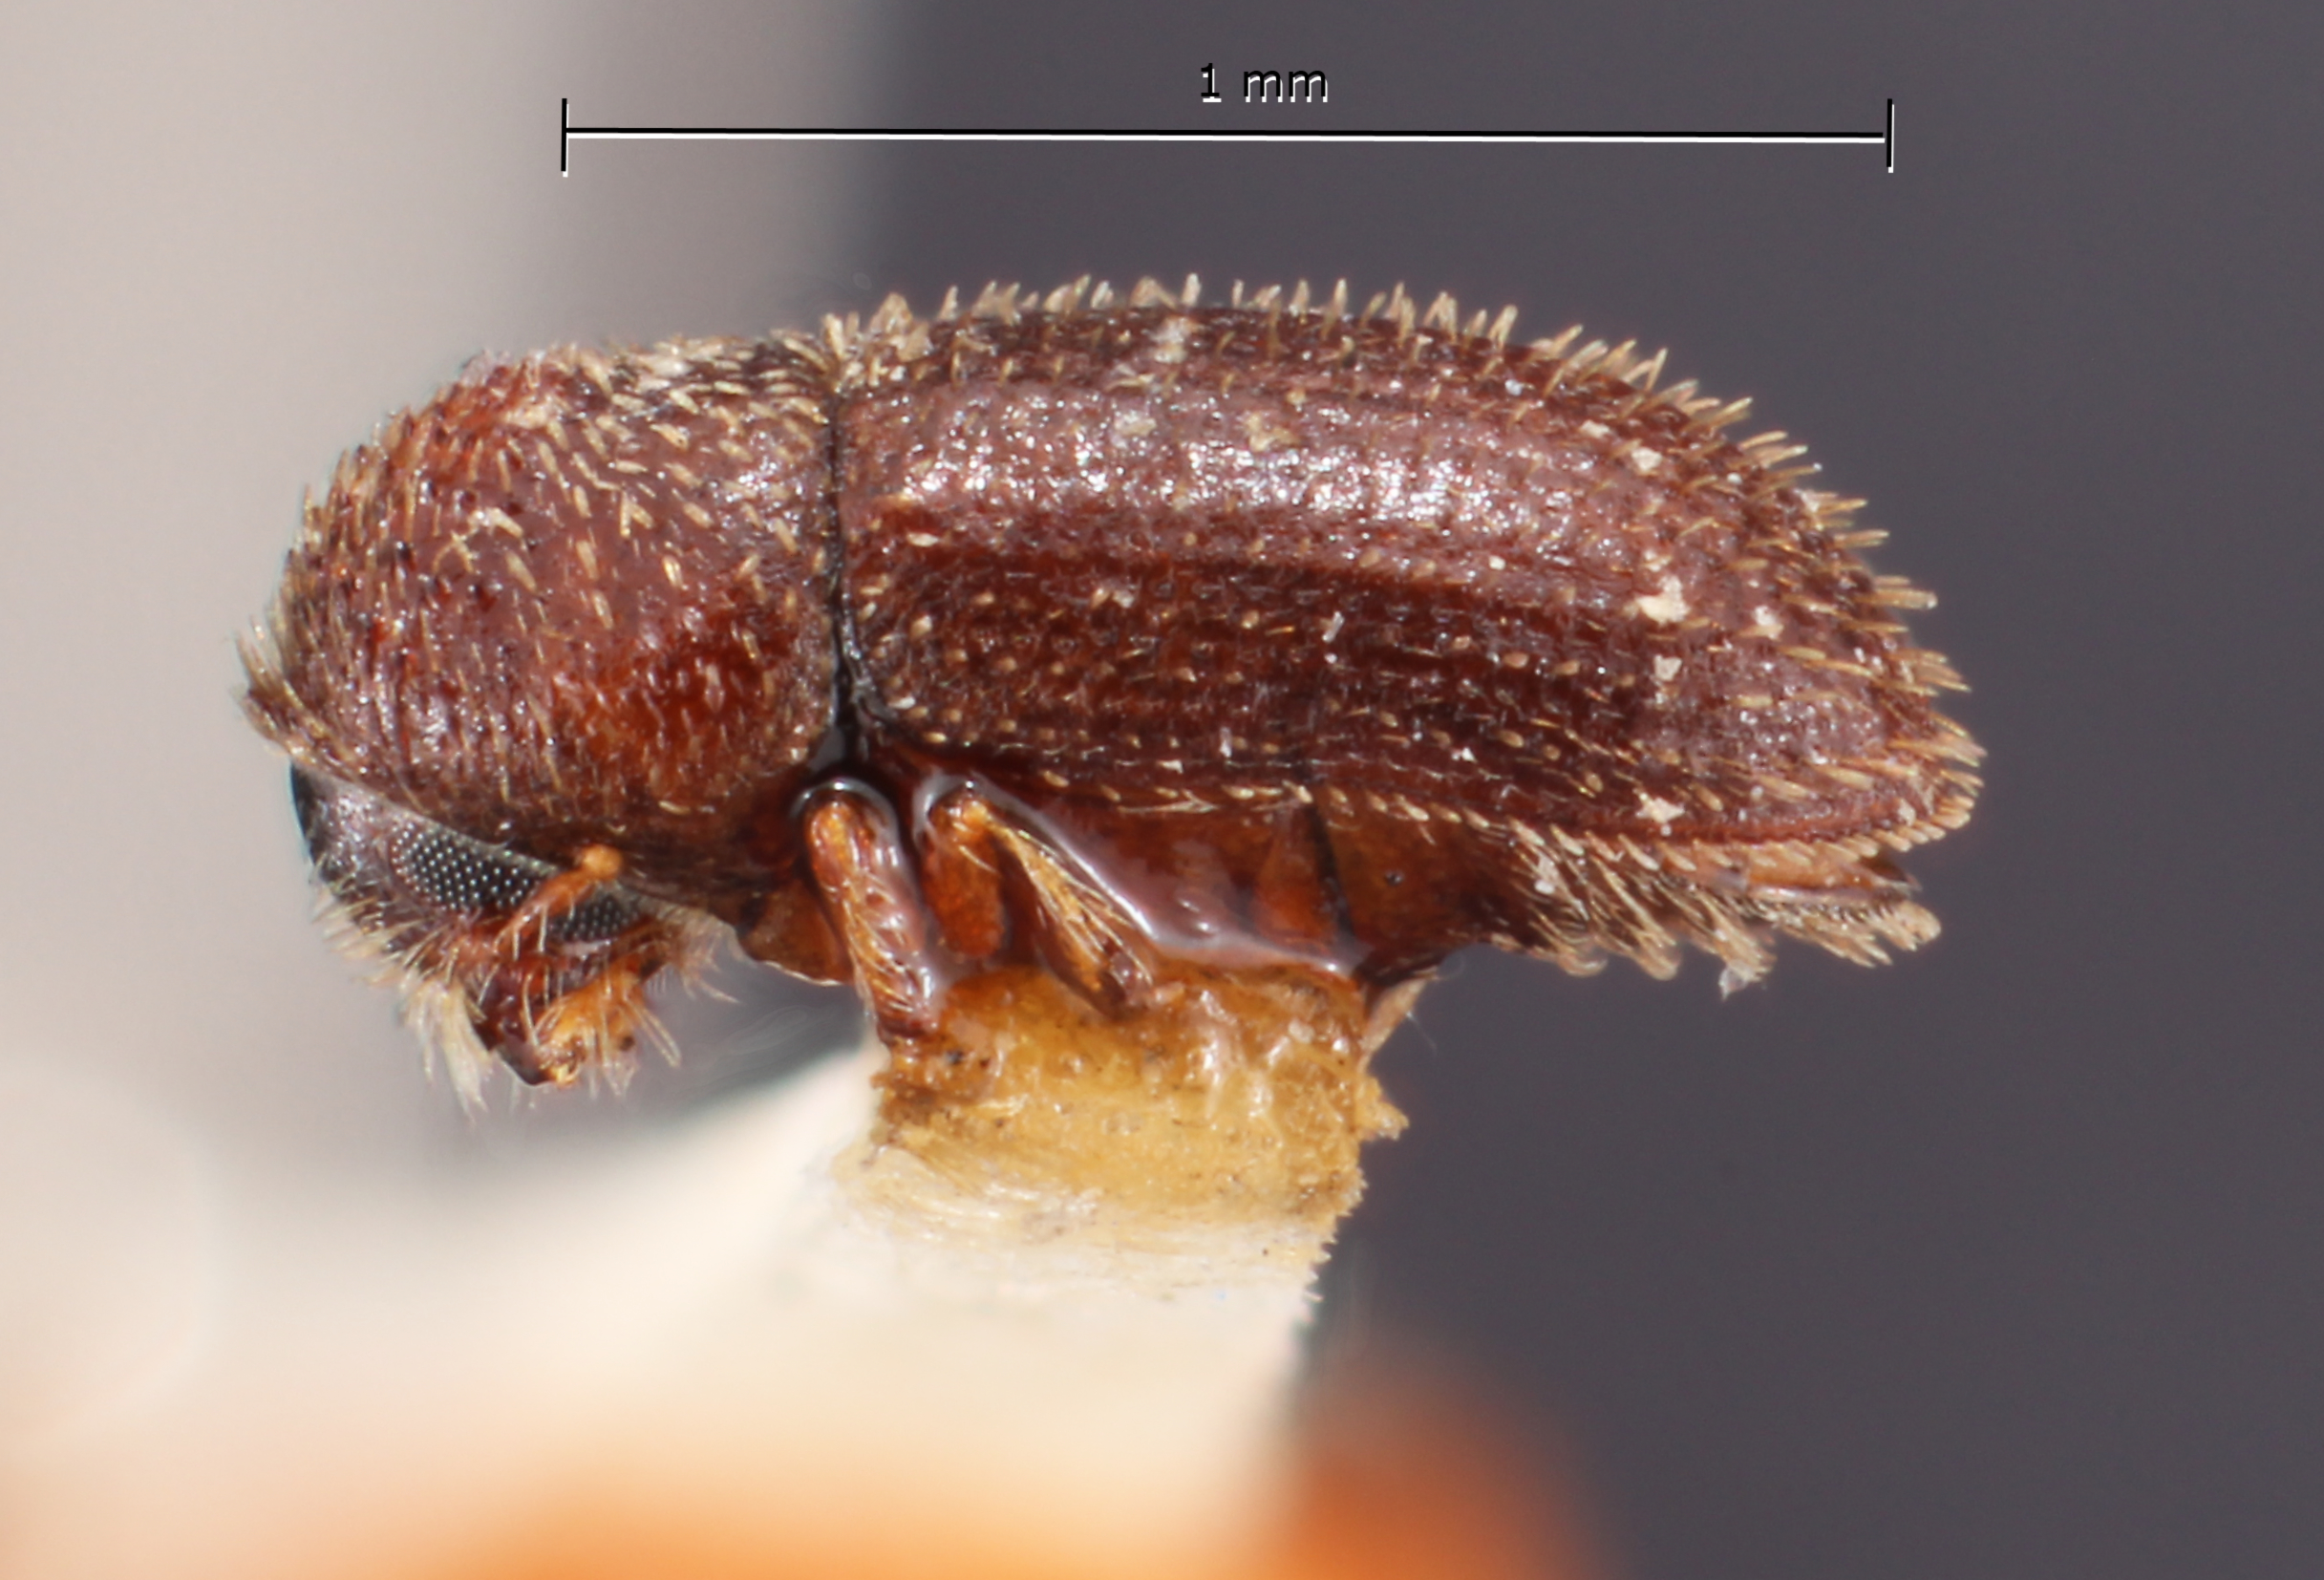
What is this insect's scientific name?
Hypothenemus ceibae
